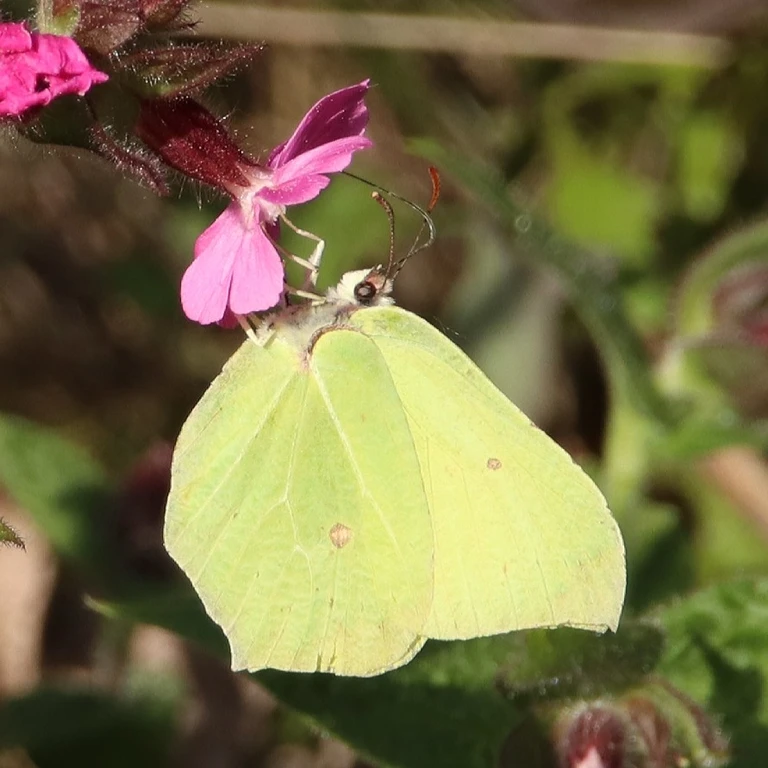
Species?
Gonepteryx rhamni
